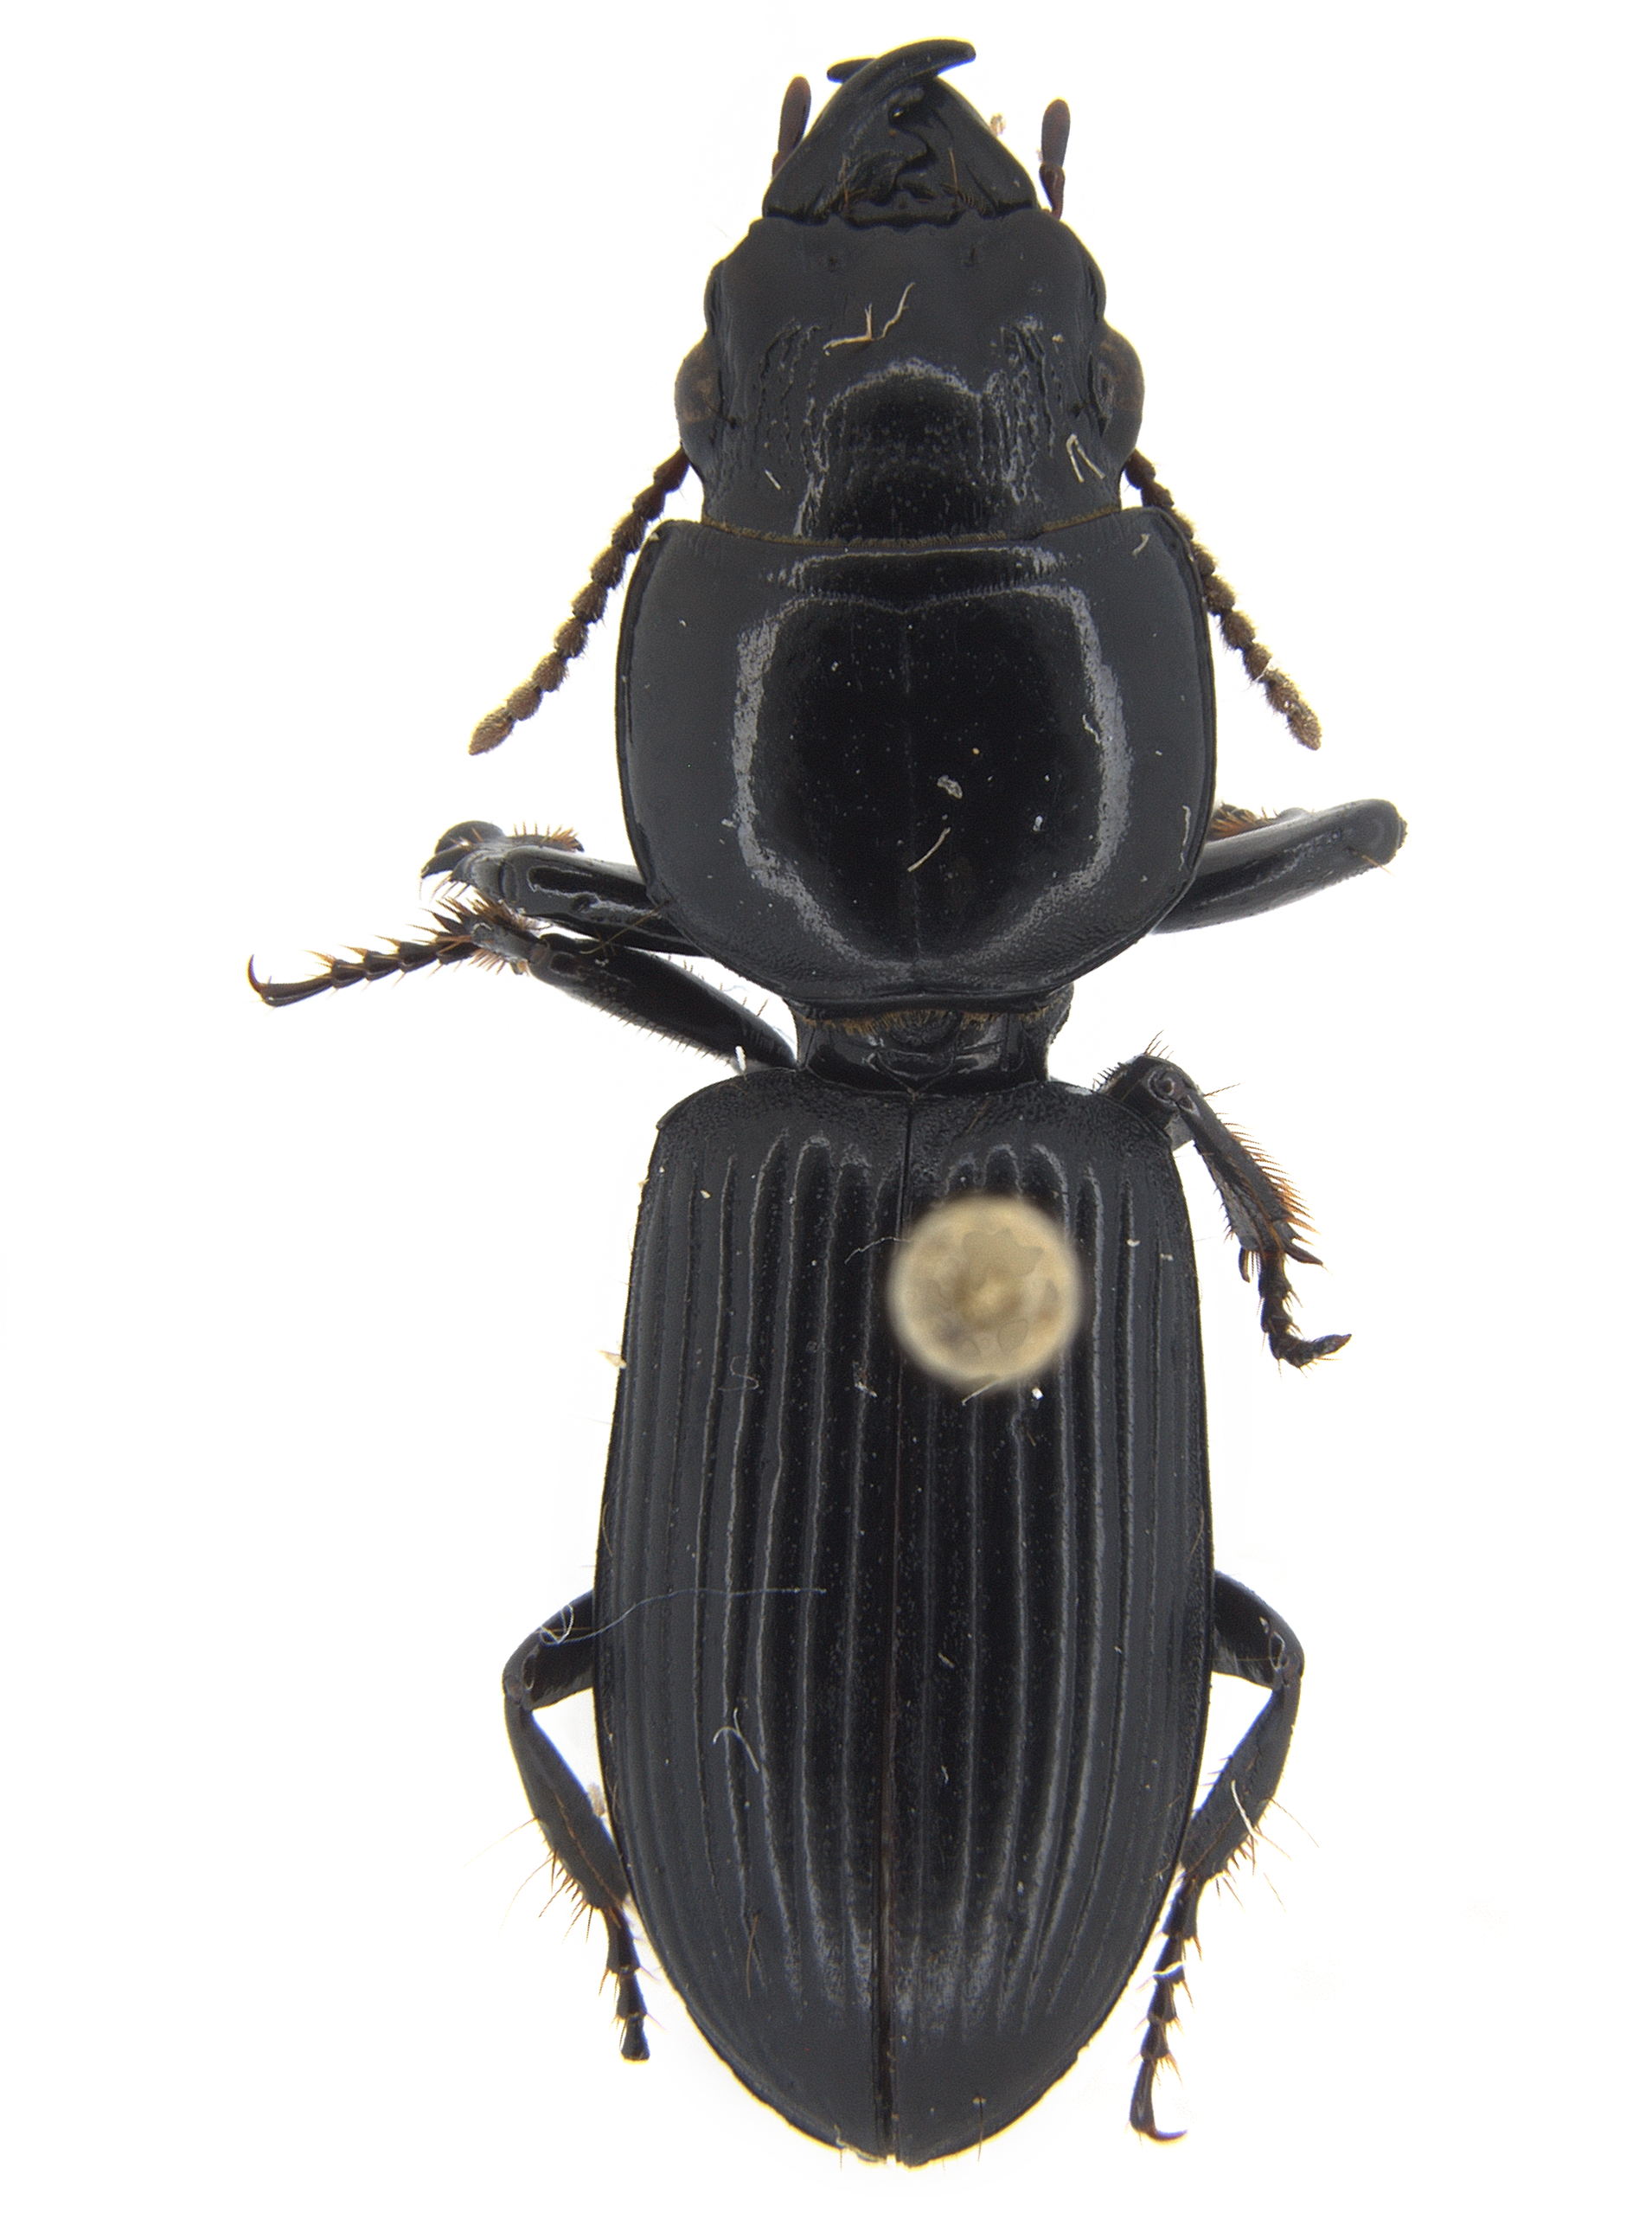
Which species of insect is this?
Distichus ebeninus
